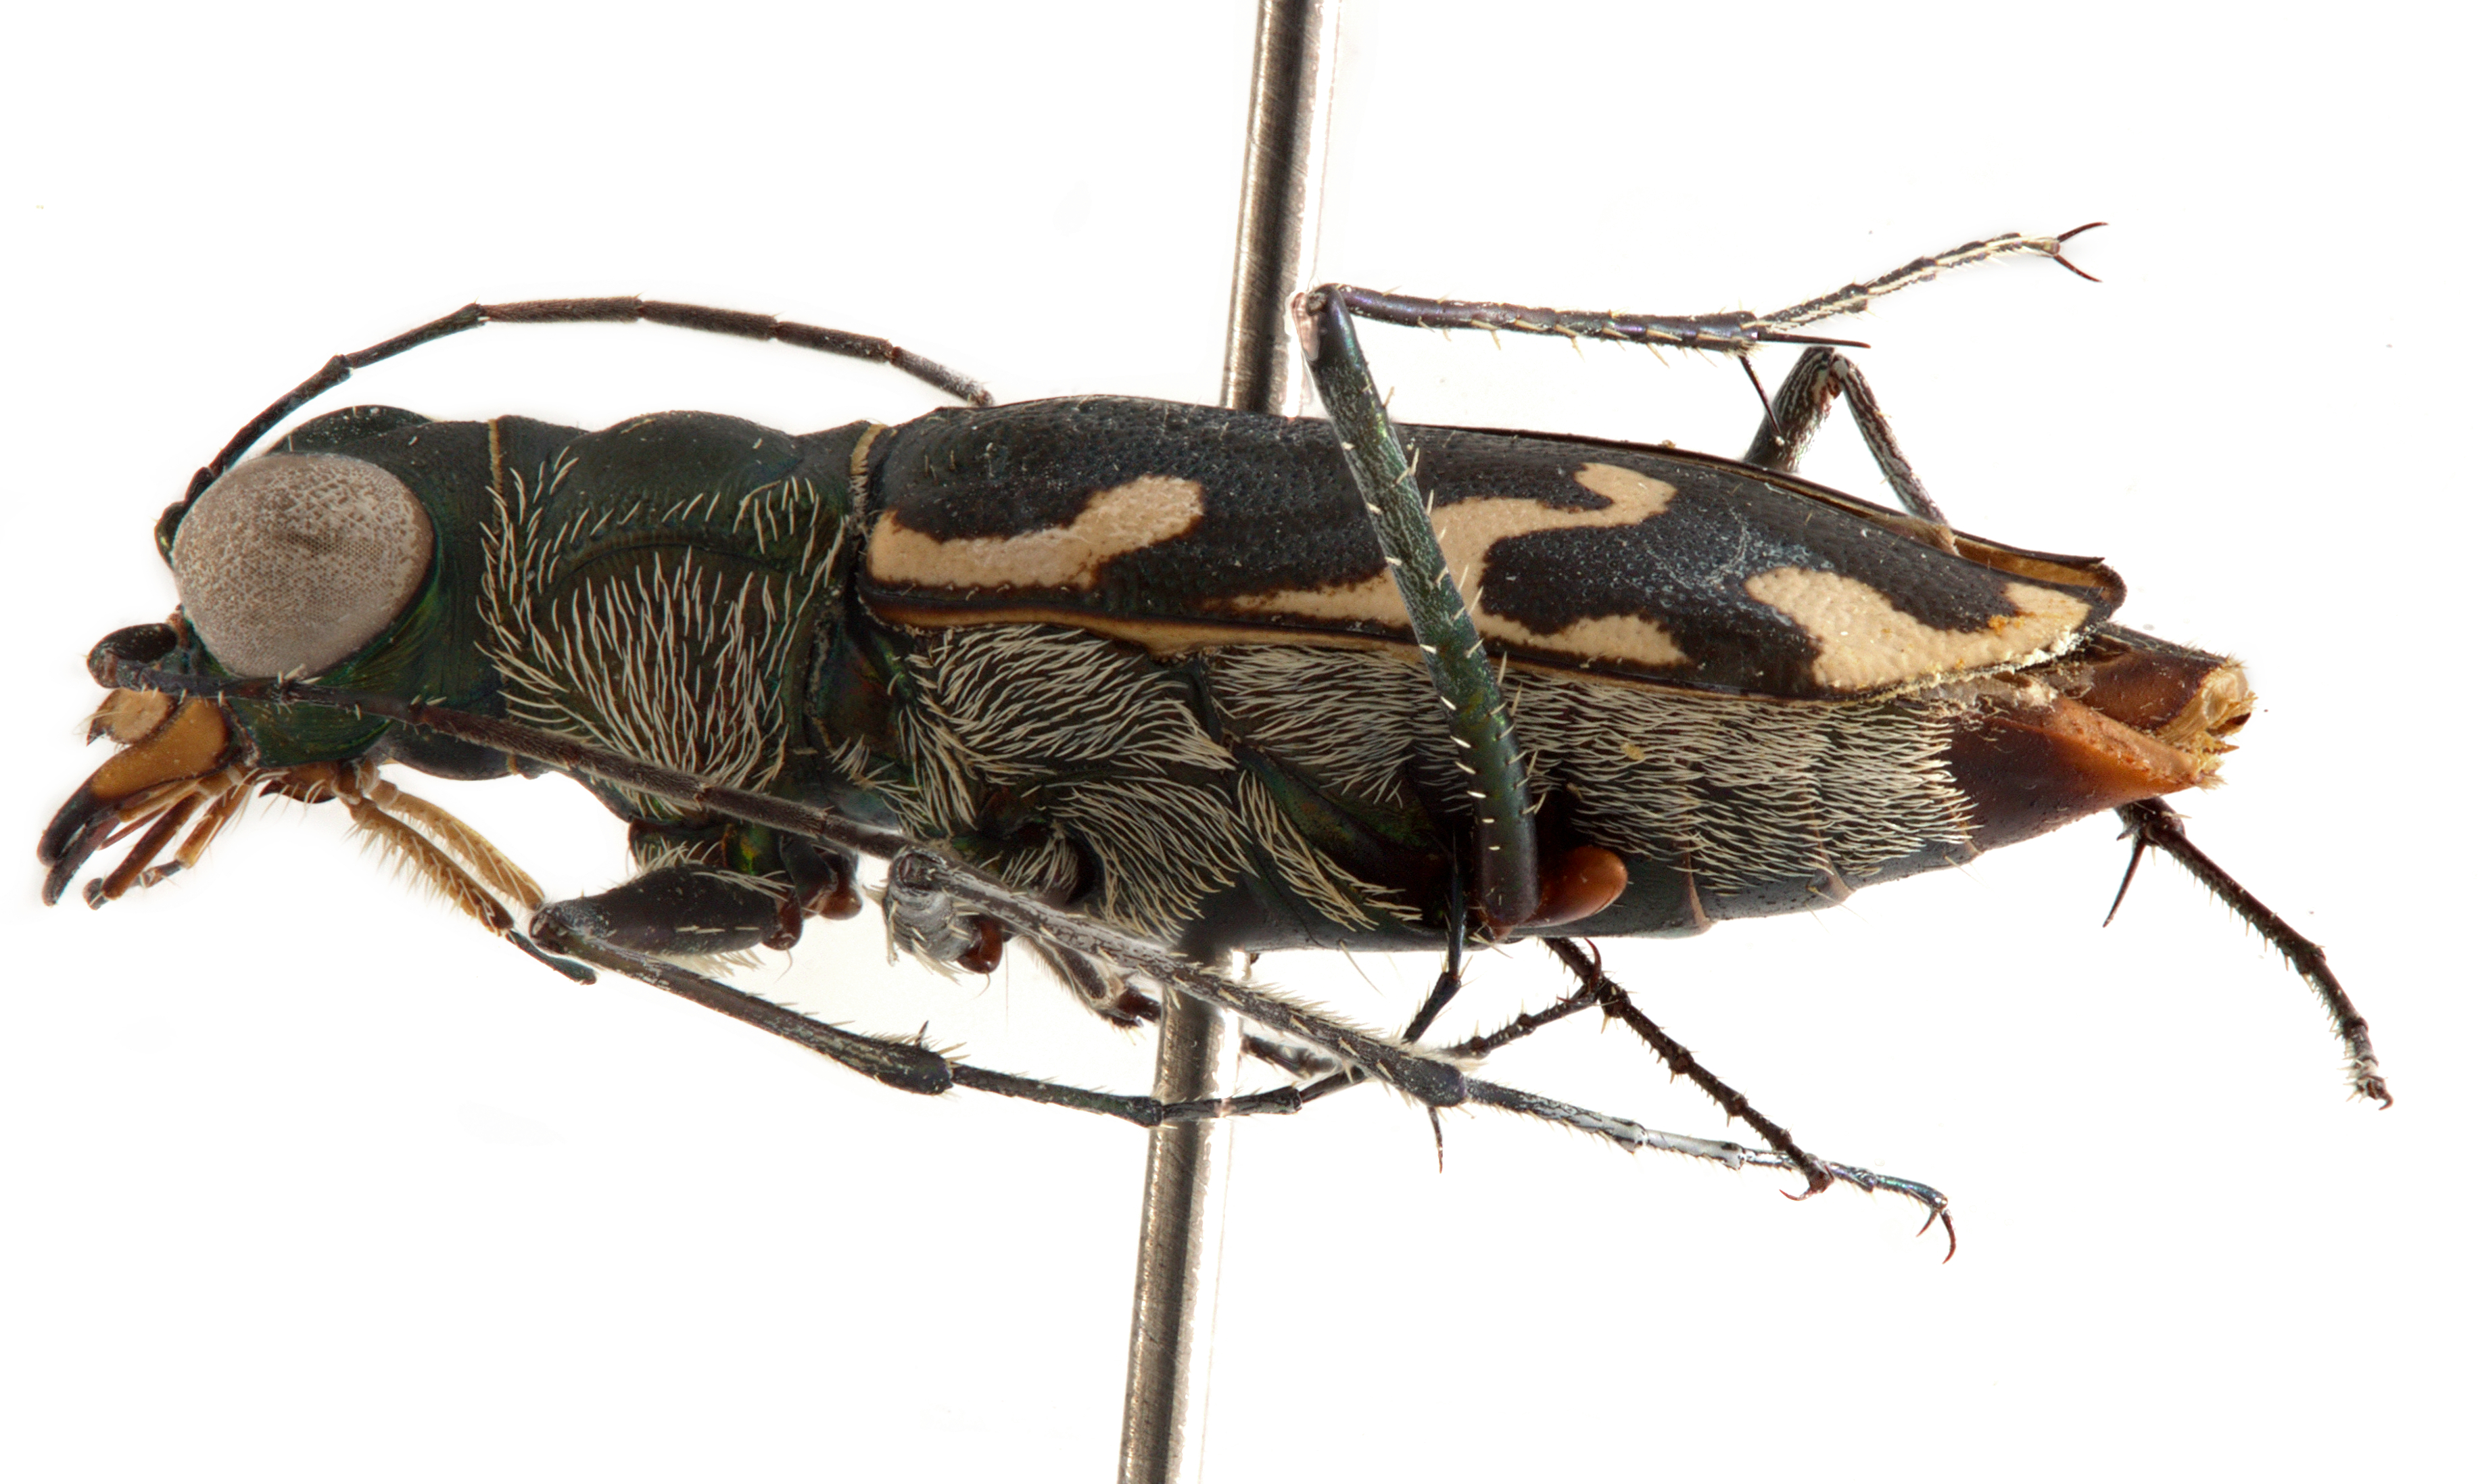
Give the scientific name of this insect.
Microthylax olivaceus
